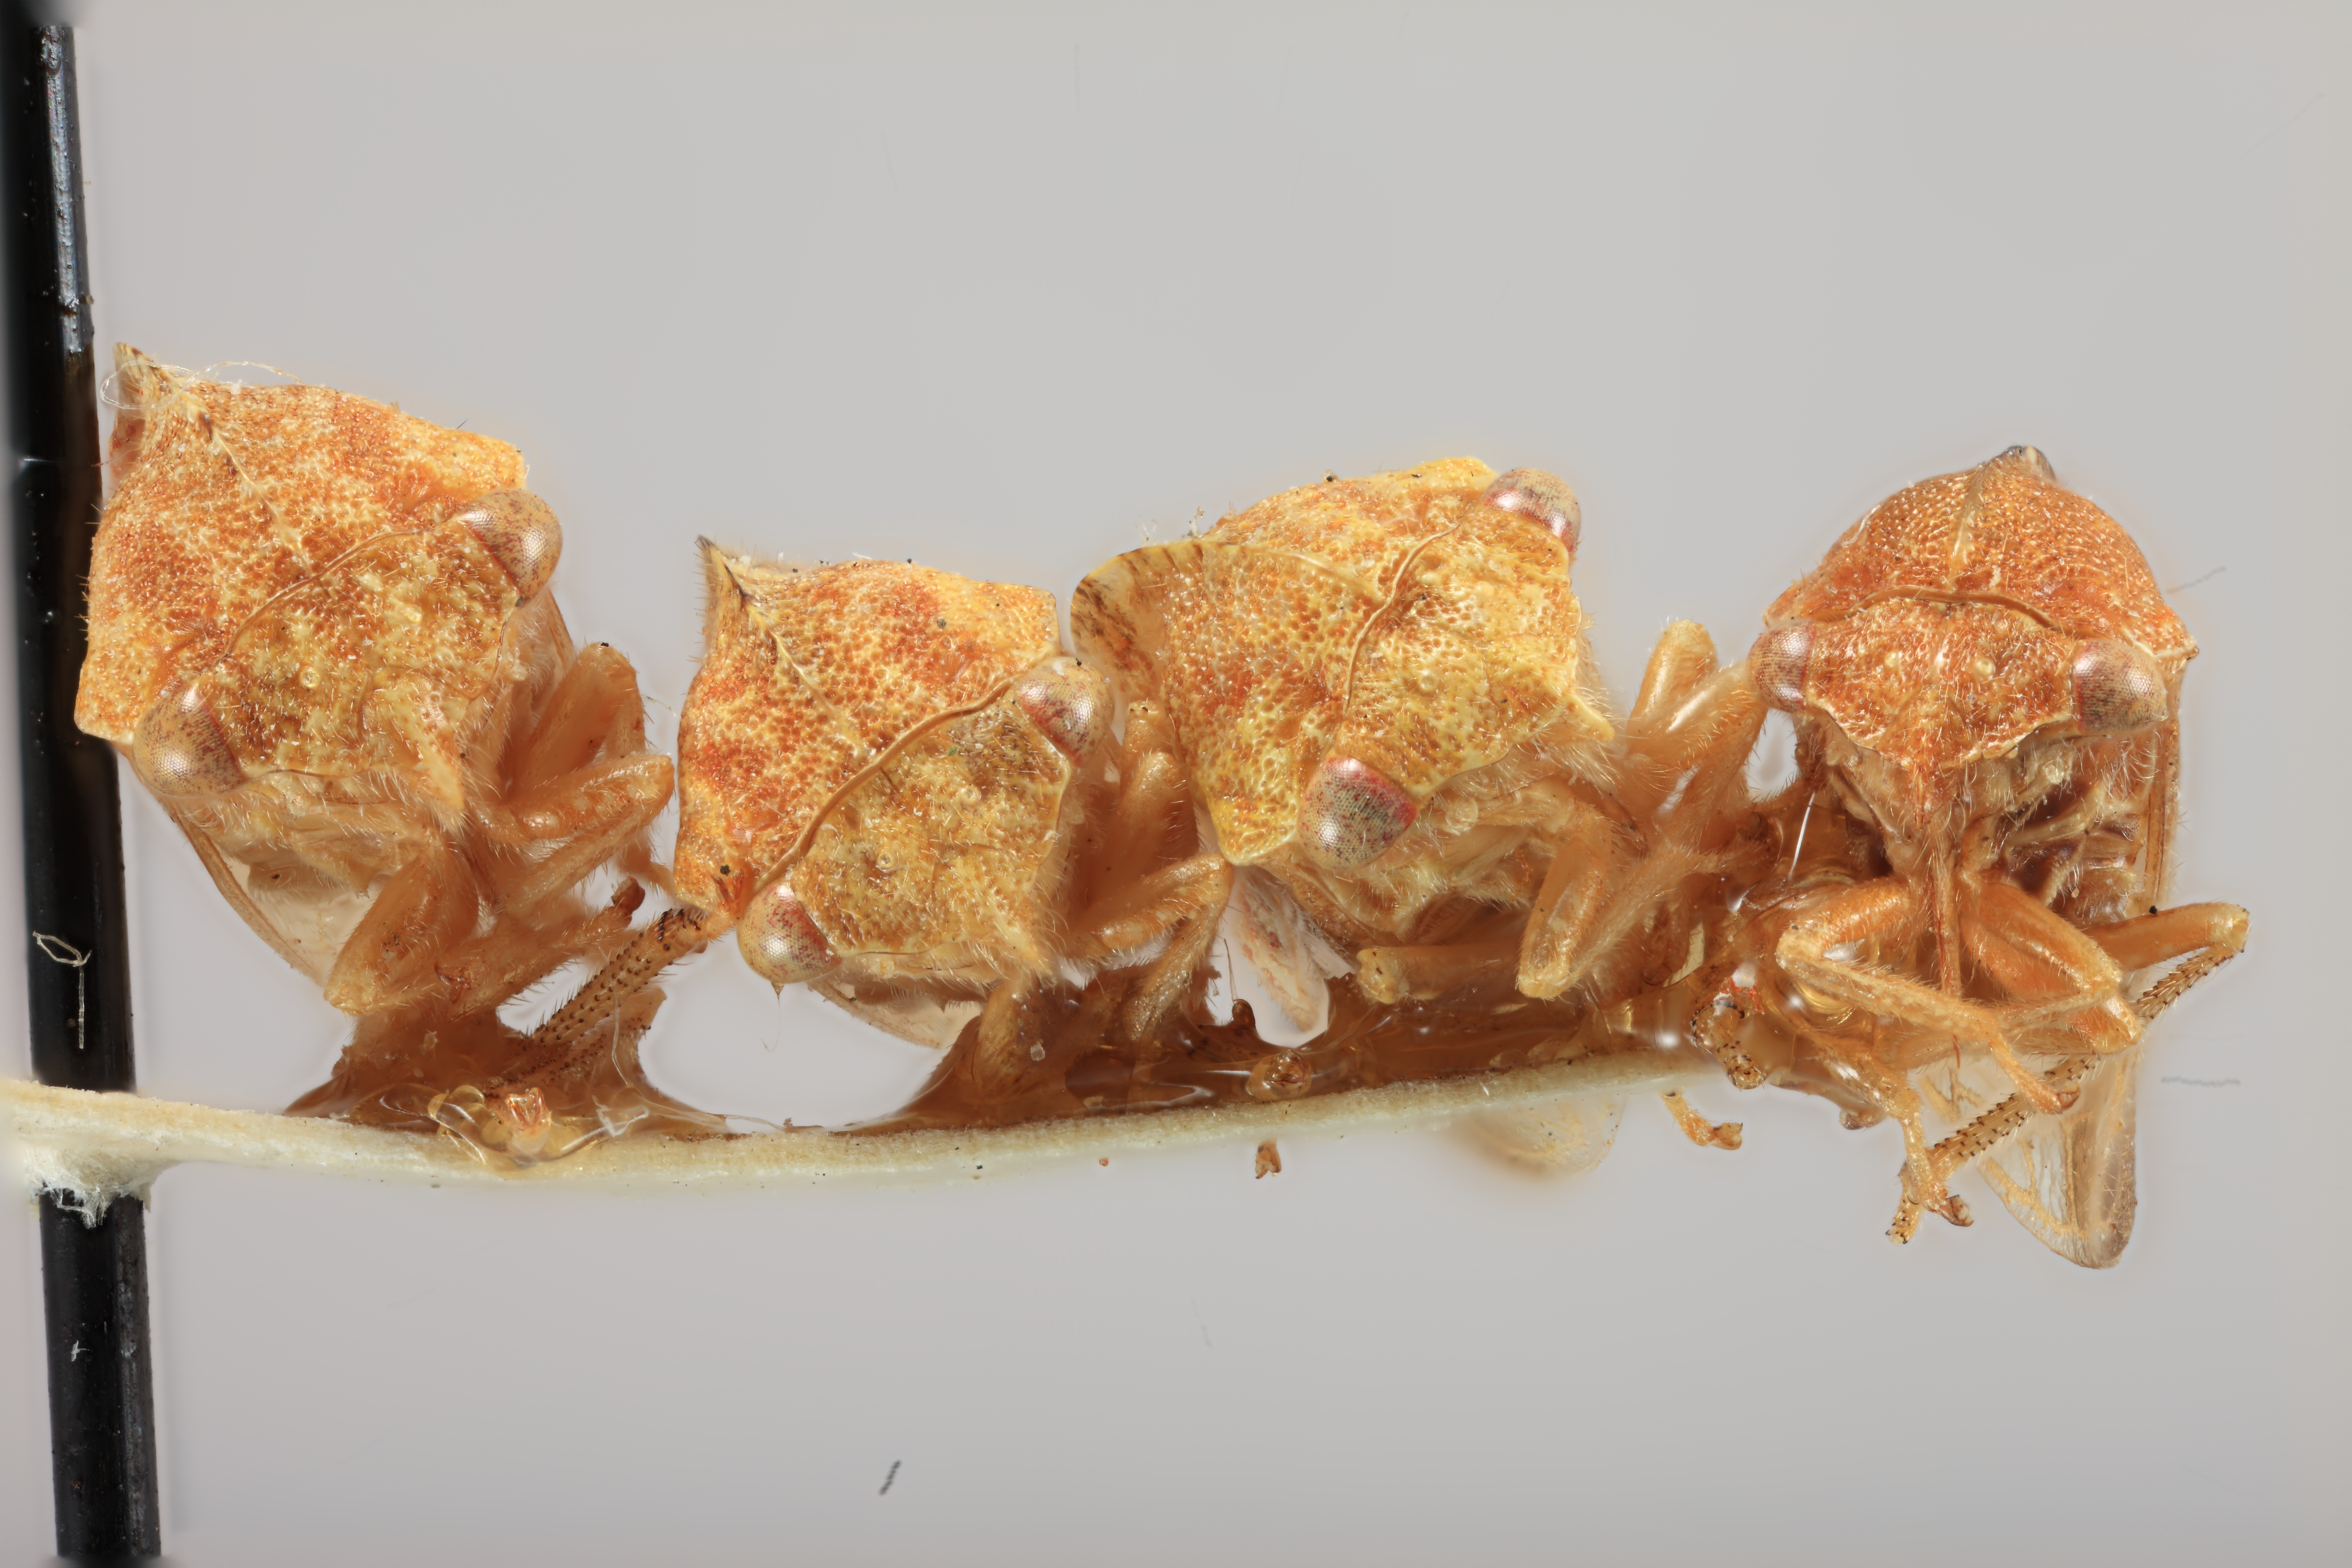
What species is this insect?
Cyrtolobus arizonae
